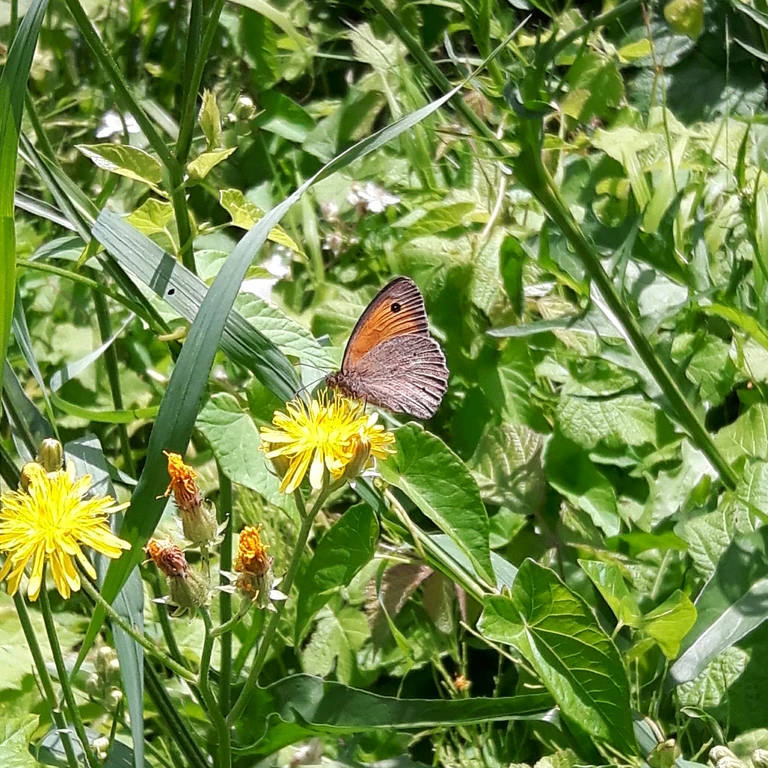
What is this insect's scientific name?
Maniola jurtina
